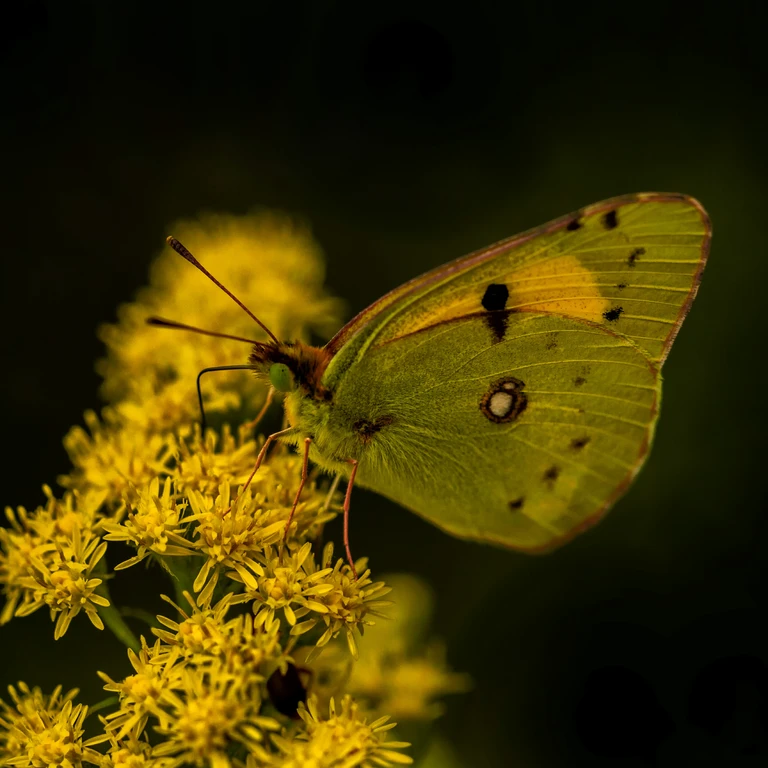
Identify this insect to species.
Colias croceus
